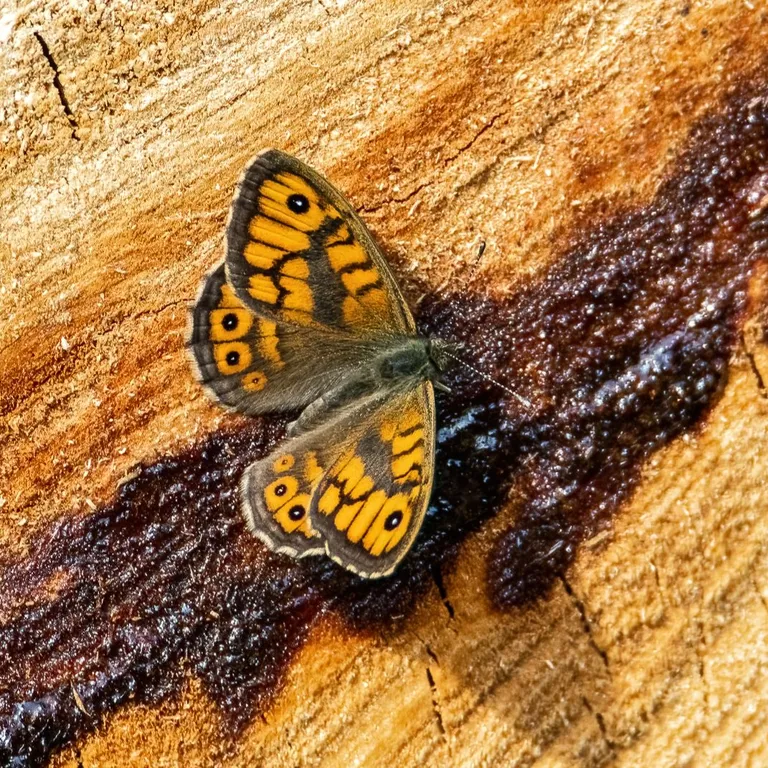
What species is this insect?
Lasiommata megera (also Pararge megera)
